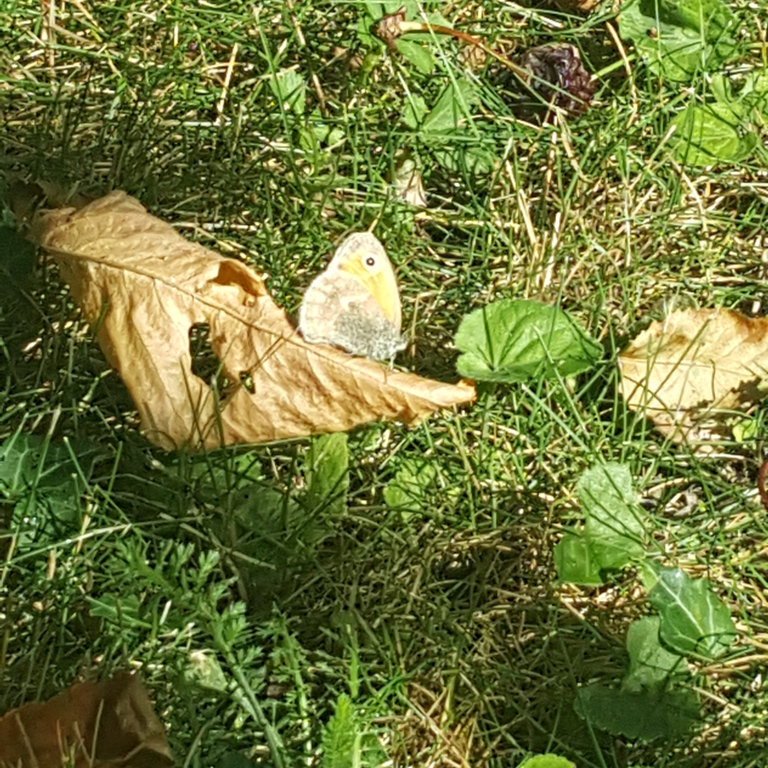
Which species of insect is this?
Coenonympha pamphilus
